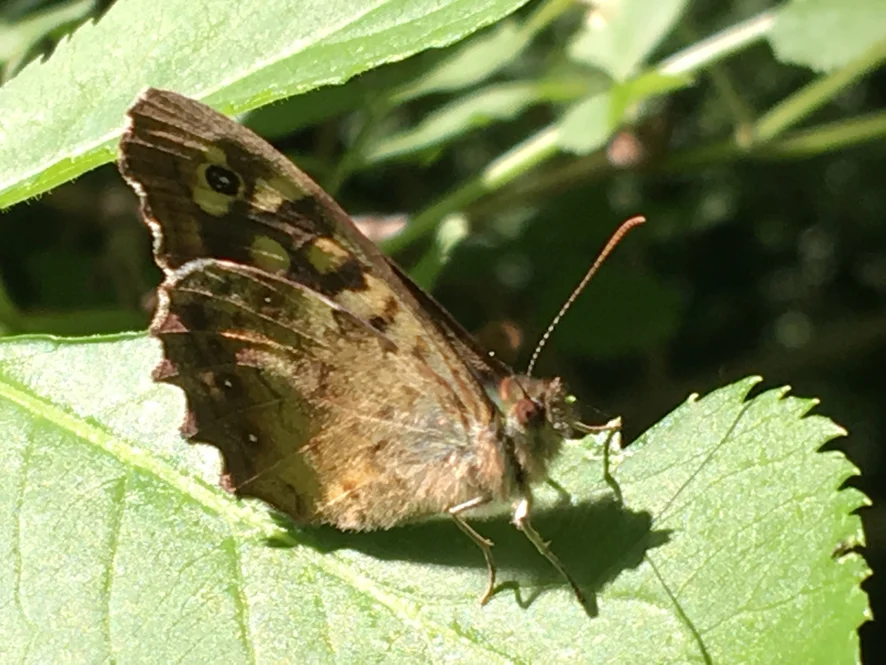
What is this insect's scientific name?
Pararge aegeria
